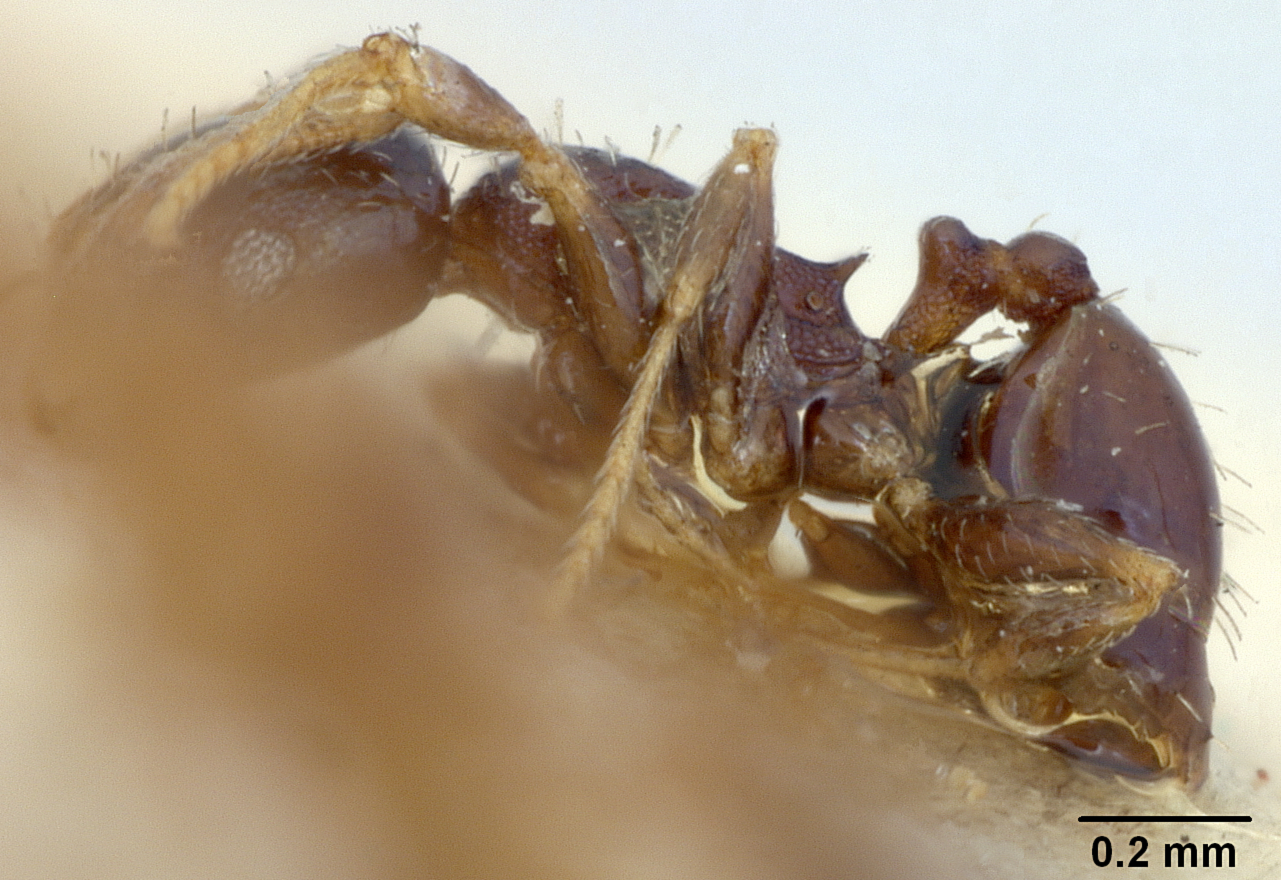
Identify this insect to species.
Pheidole metallescens
